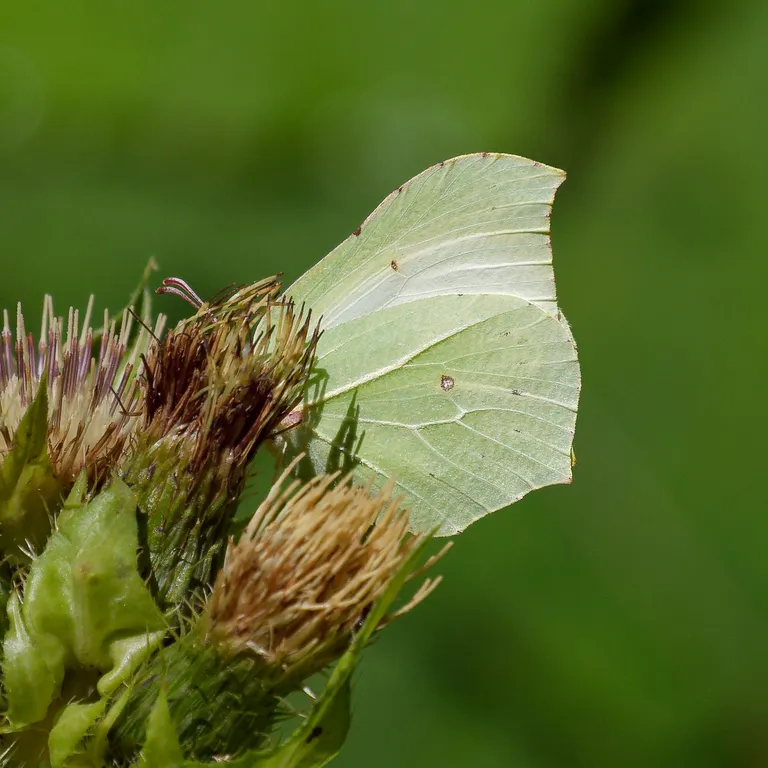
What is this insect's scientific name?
Gonepteryx rhamni
